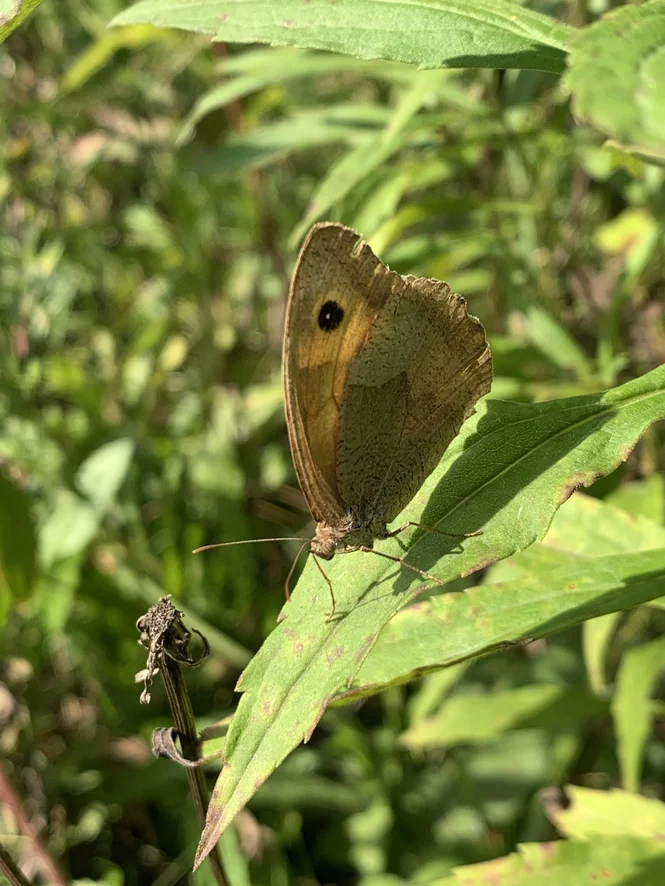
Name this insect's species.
Maniola jurtina
